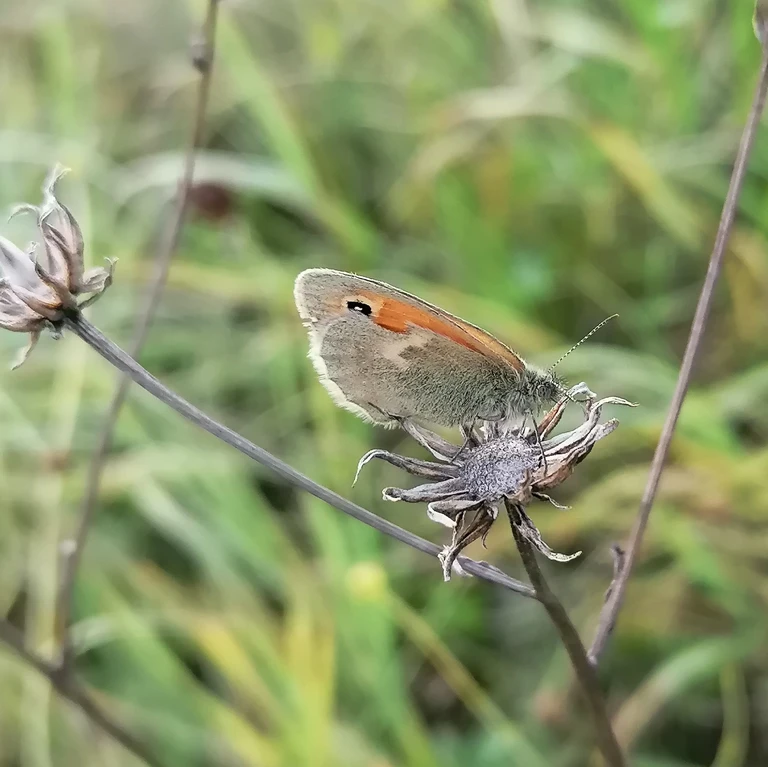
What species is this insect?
Coenonympha pamphilus
